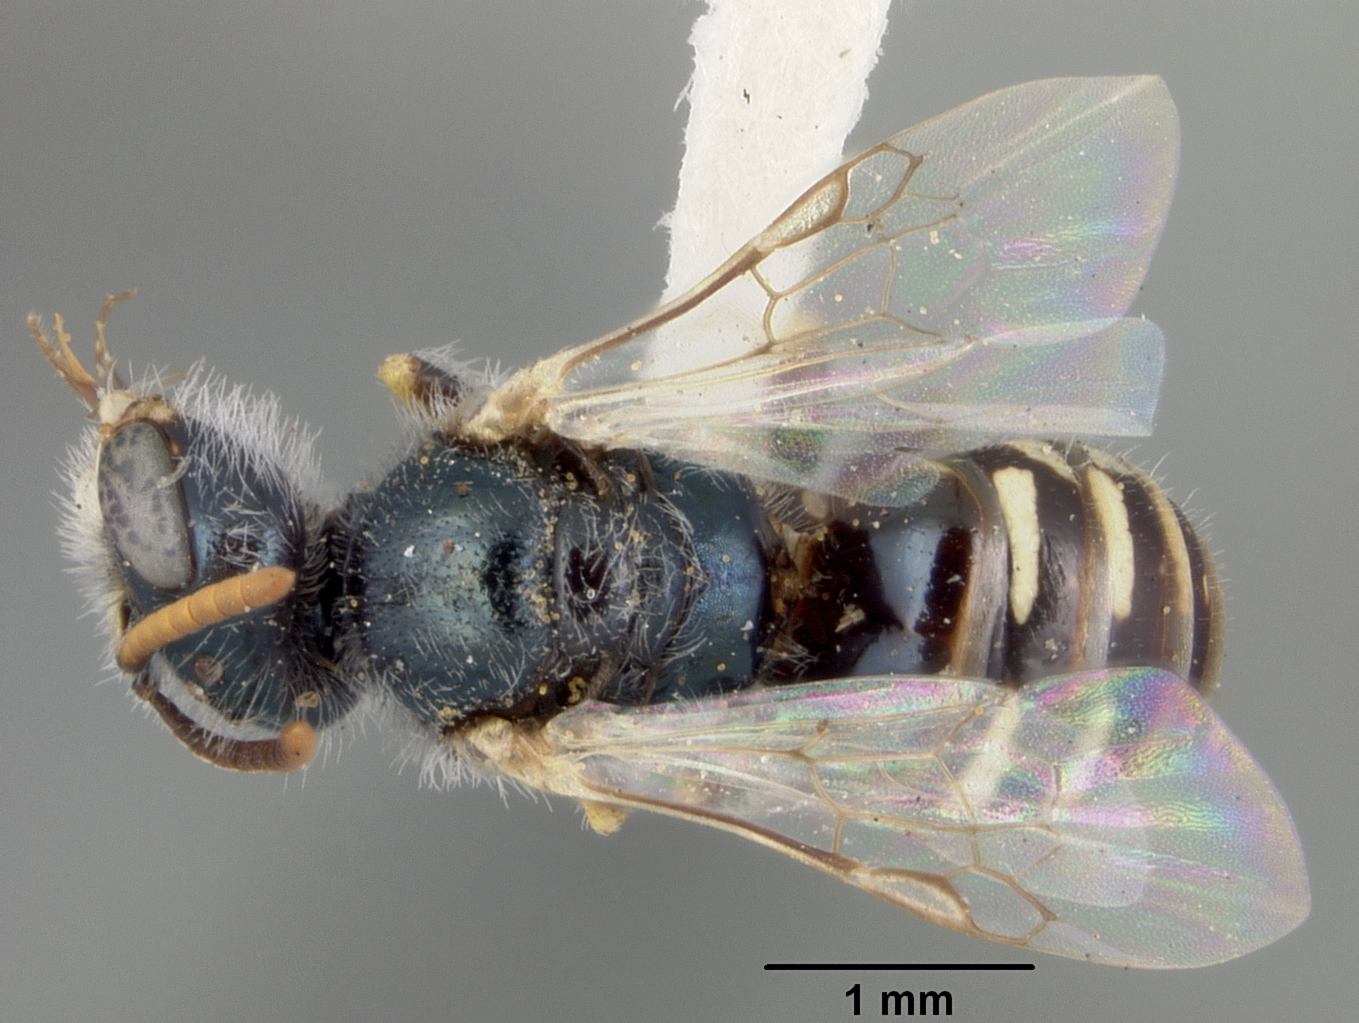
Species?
Perdita mohavensis
